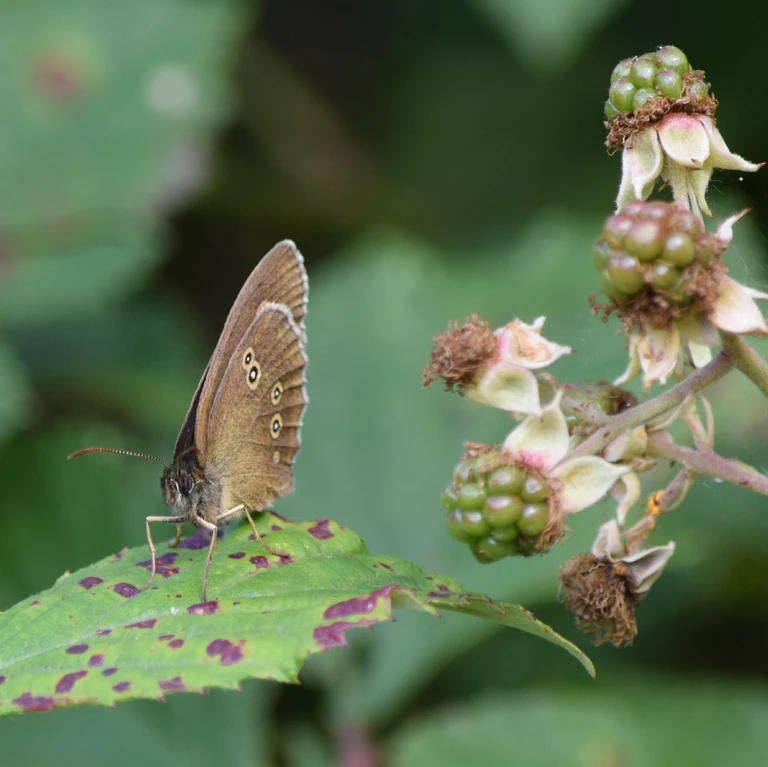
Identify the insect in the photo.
Aphantopus hyperantus
